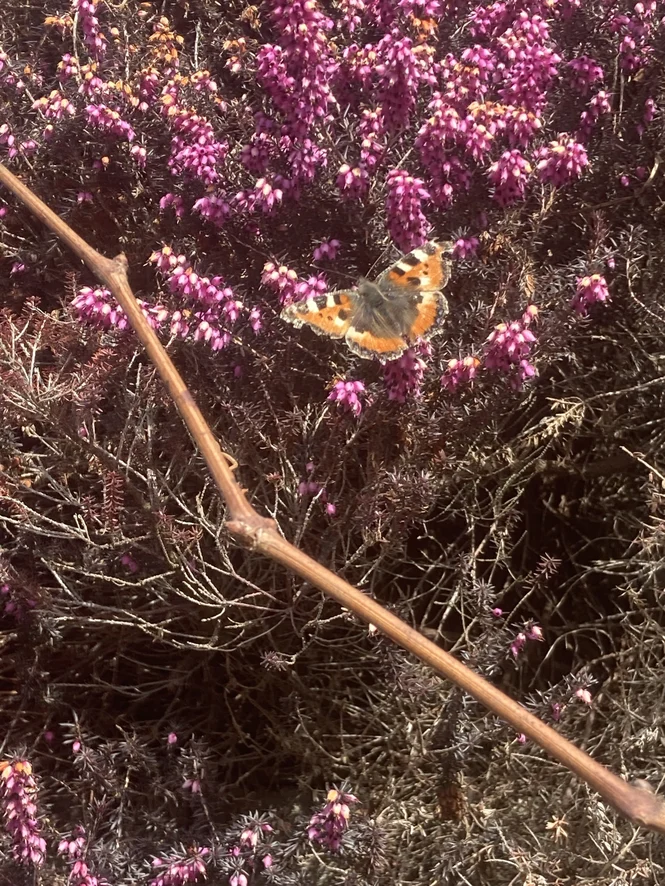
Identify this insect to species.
Aglais urticae
